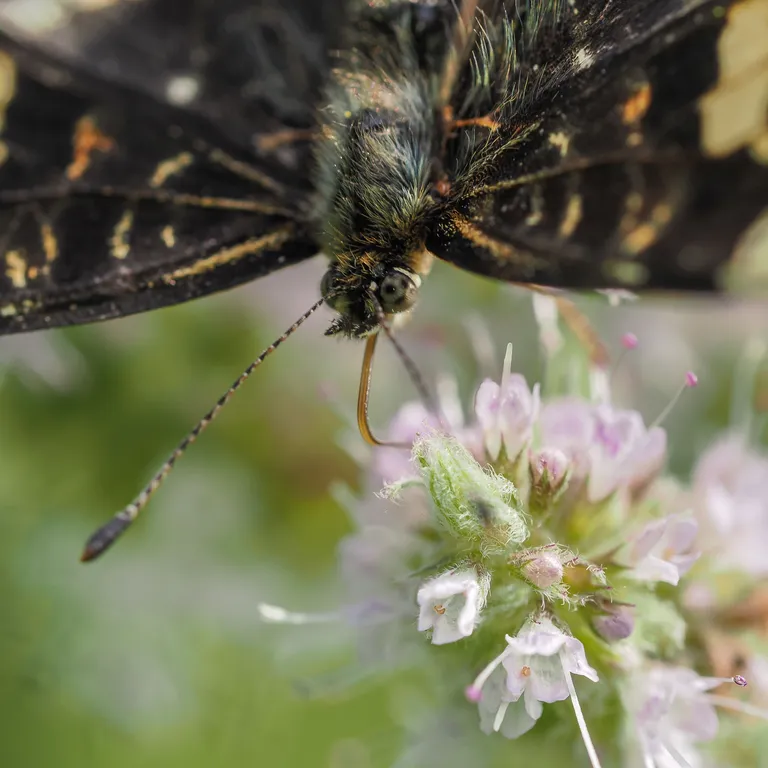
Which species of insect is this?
Araschnia levana
